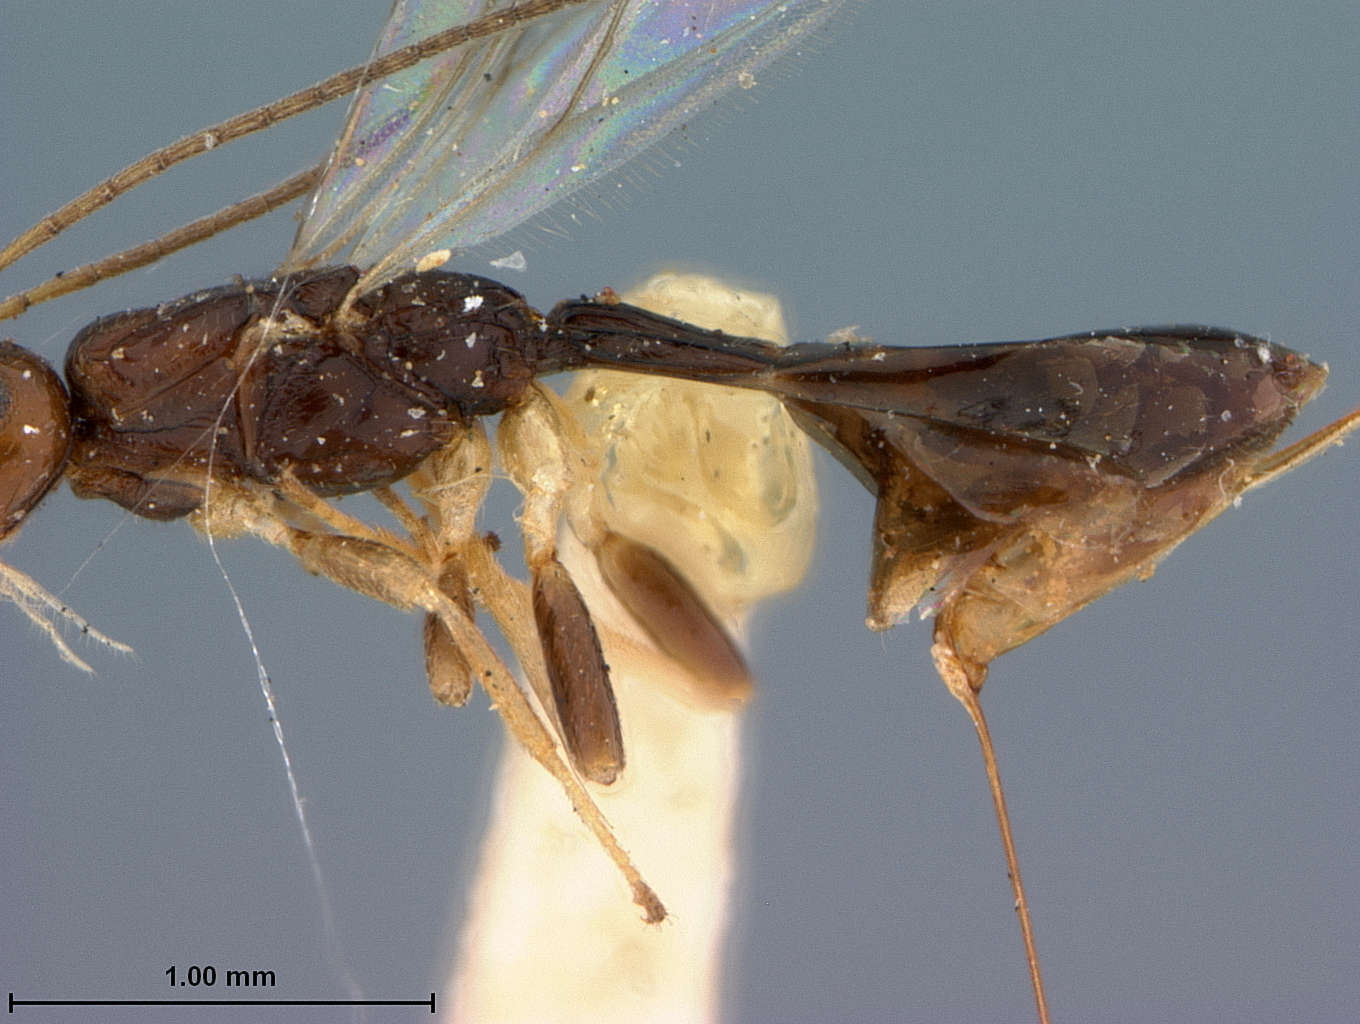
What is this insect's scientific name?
Ecphylus texanus
